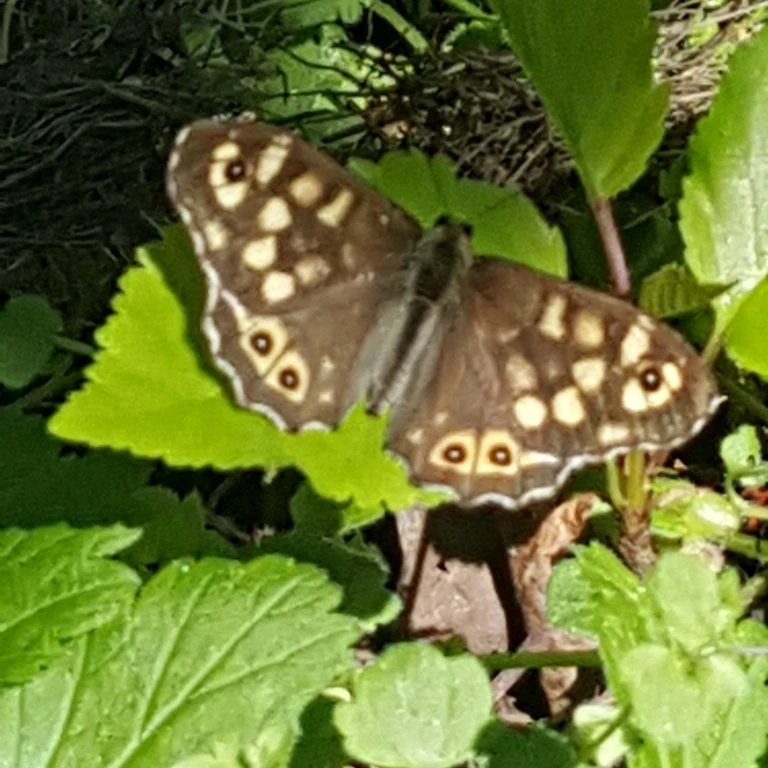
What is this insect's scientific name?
Pararge aegeria
